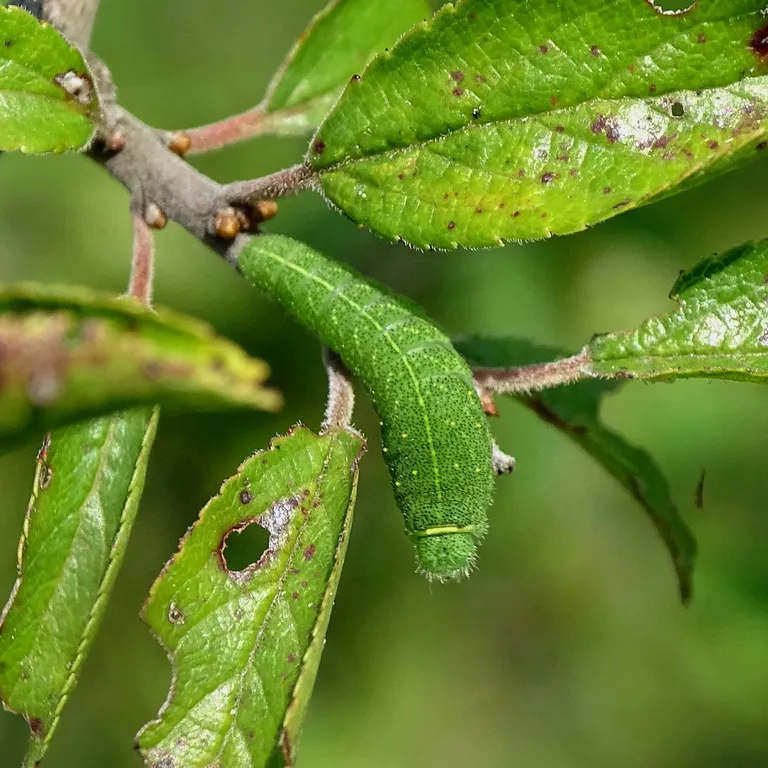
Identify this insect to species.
Iphiclides podalirius
